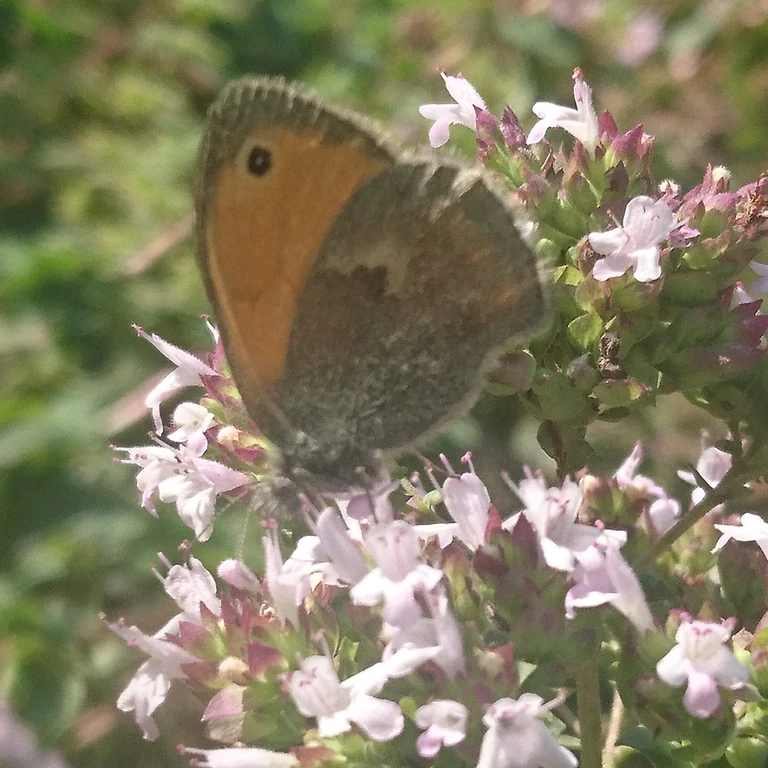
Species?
Coenonympha pamphilus
